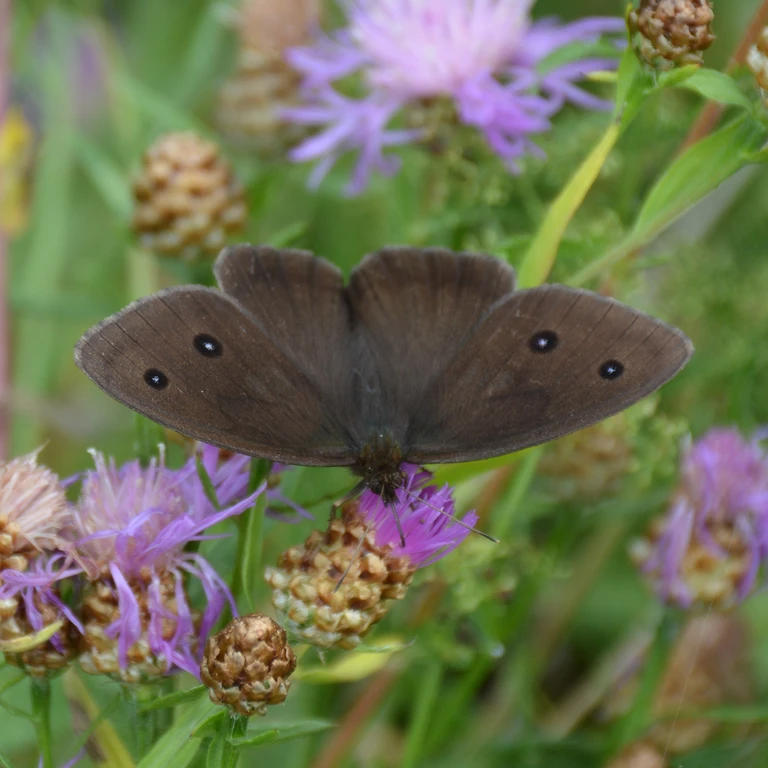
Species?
Minois dryas
